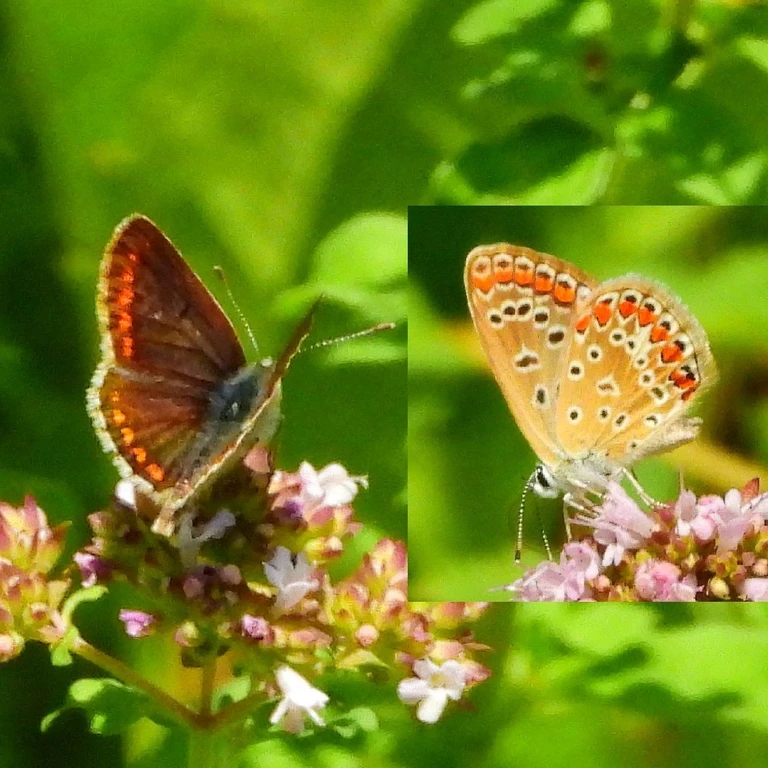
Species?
Polyommatus icarus
